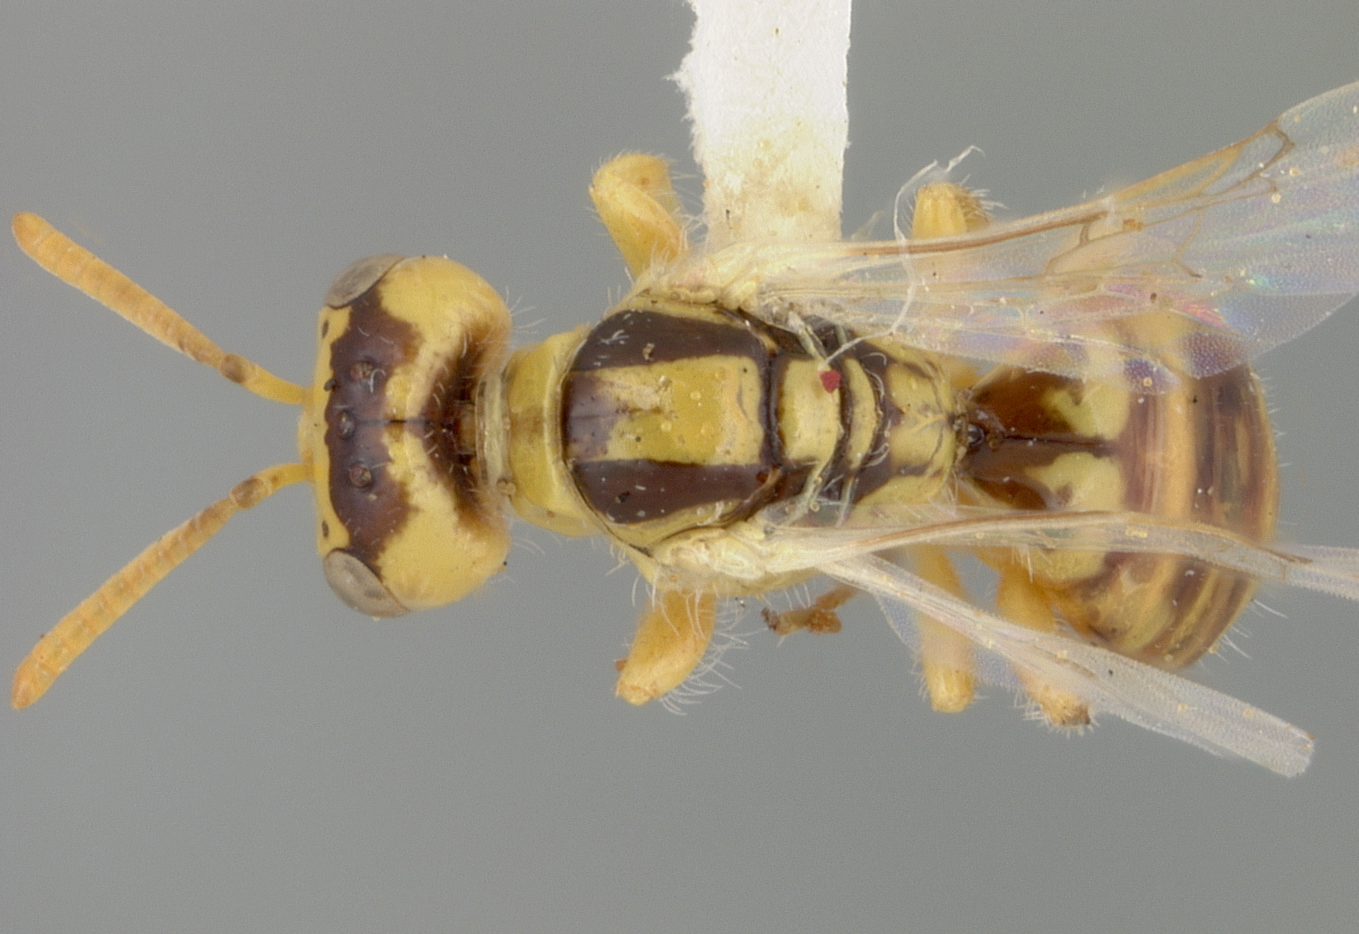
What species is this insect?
Perdita bicuspidariae
